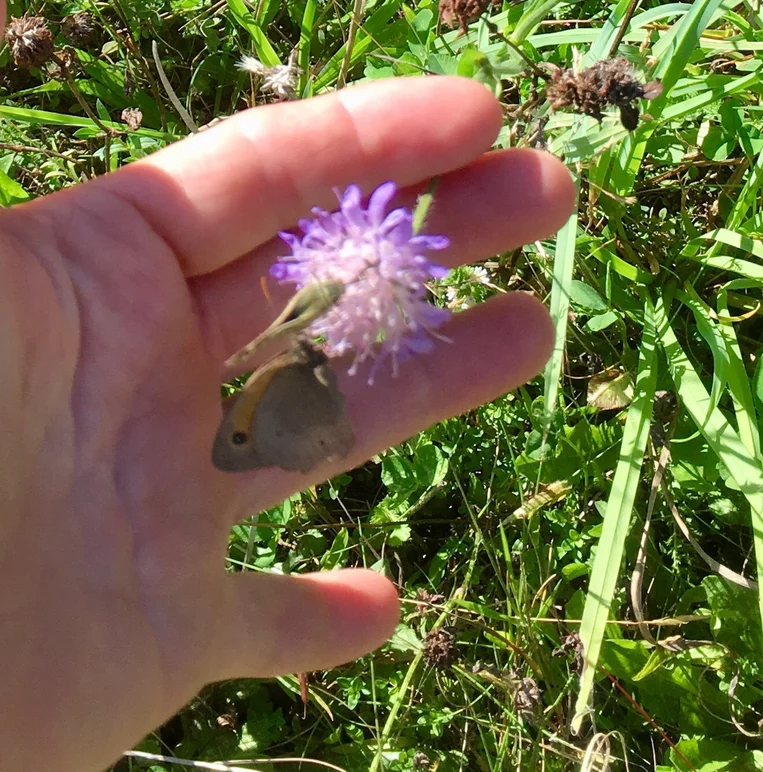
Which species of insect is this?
Maniola jurtina
